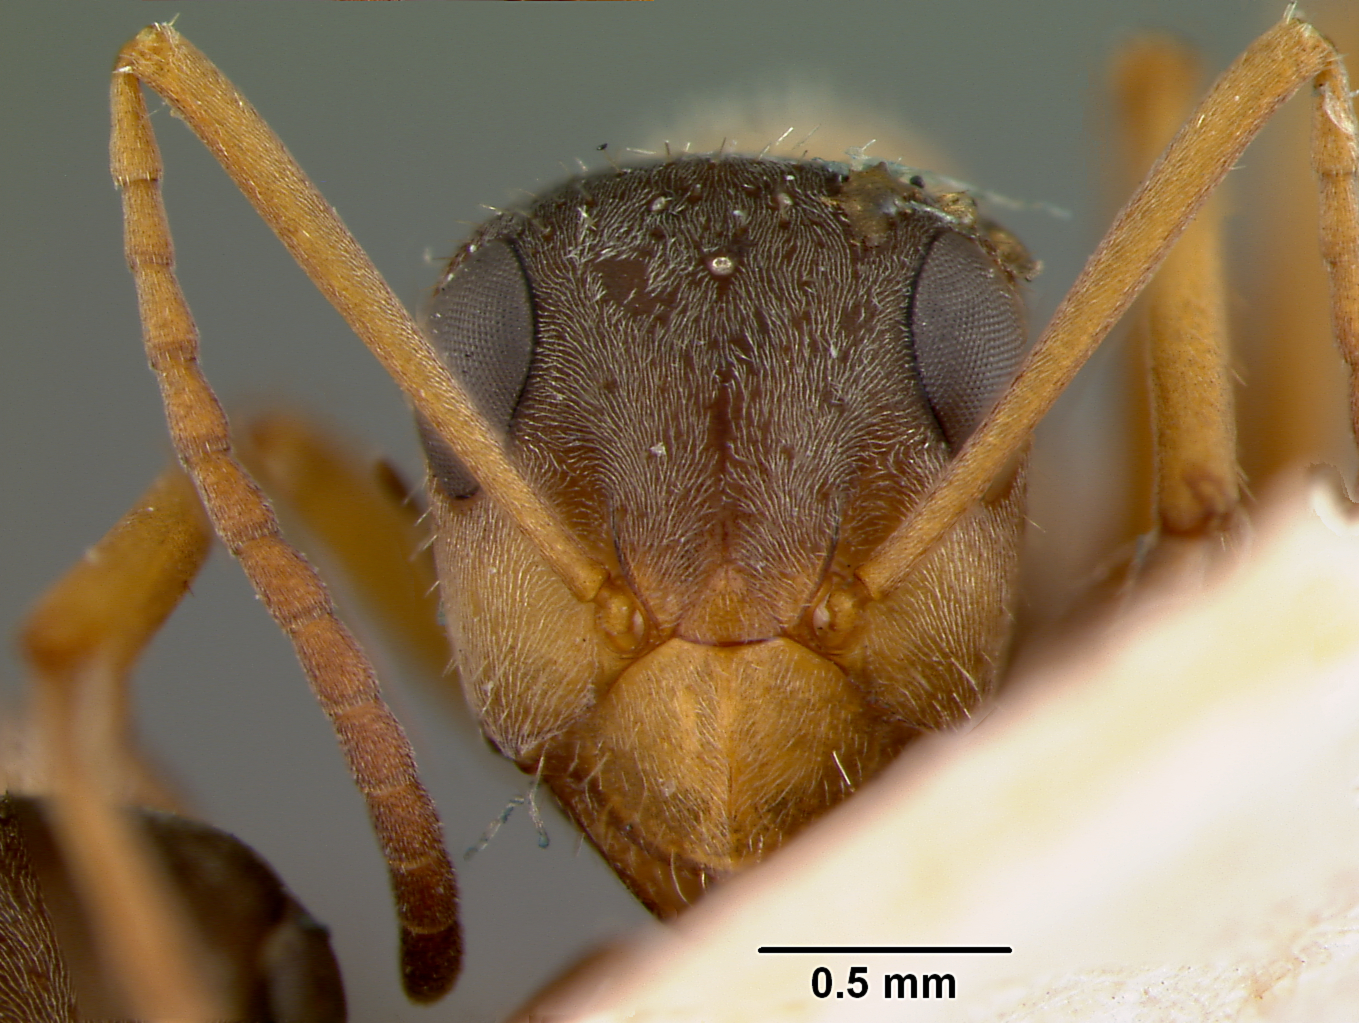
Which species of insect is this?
Formica cinerea
